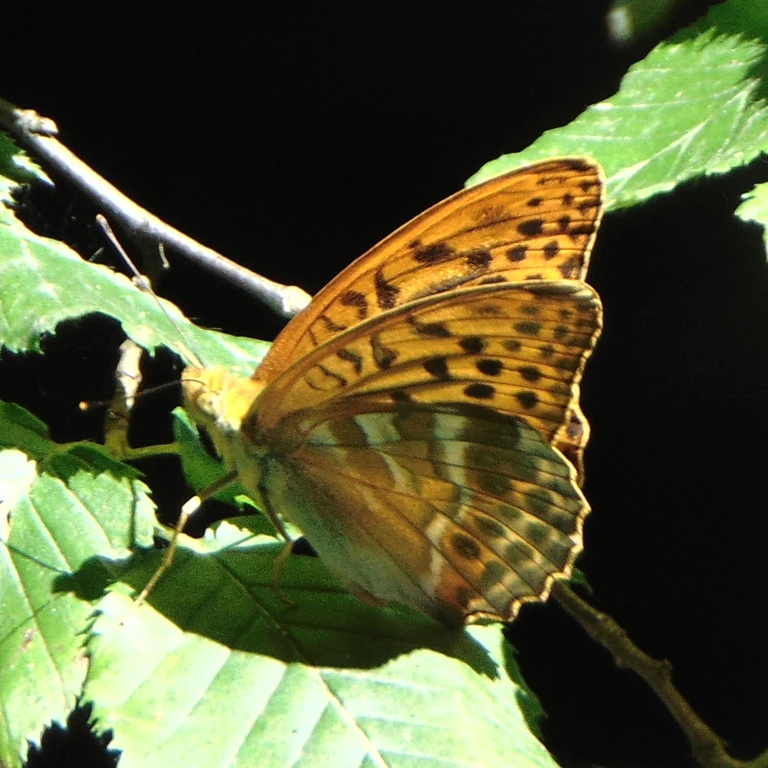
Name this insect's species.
Argynnis paphia
